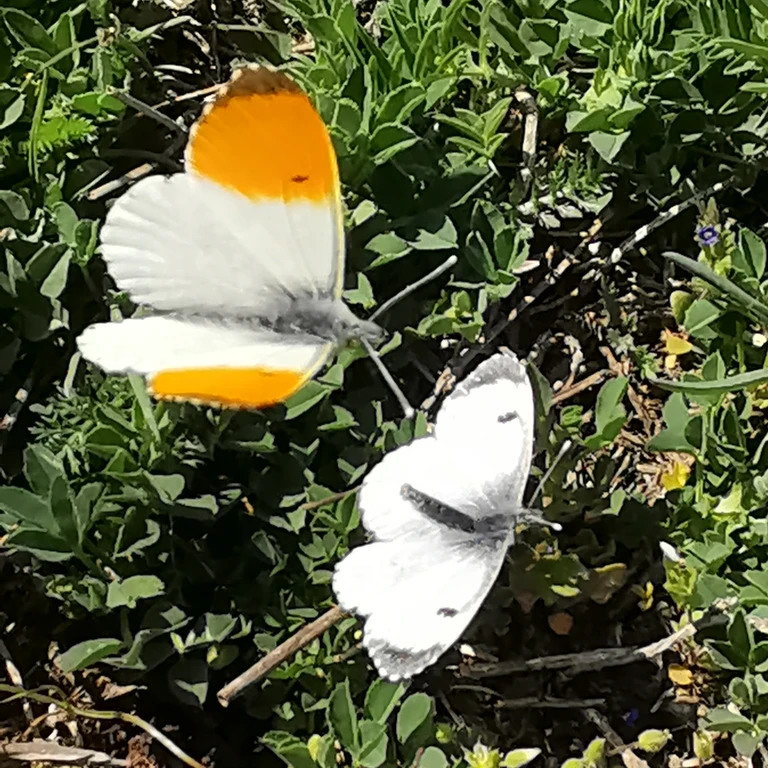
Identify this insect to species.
Anthocharis cardamines
